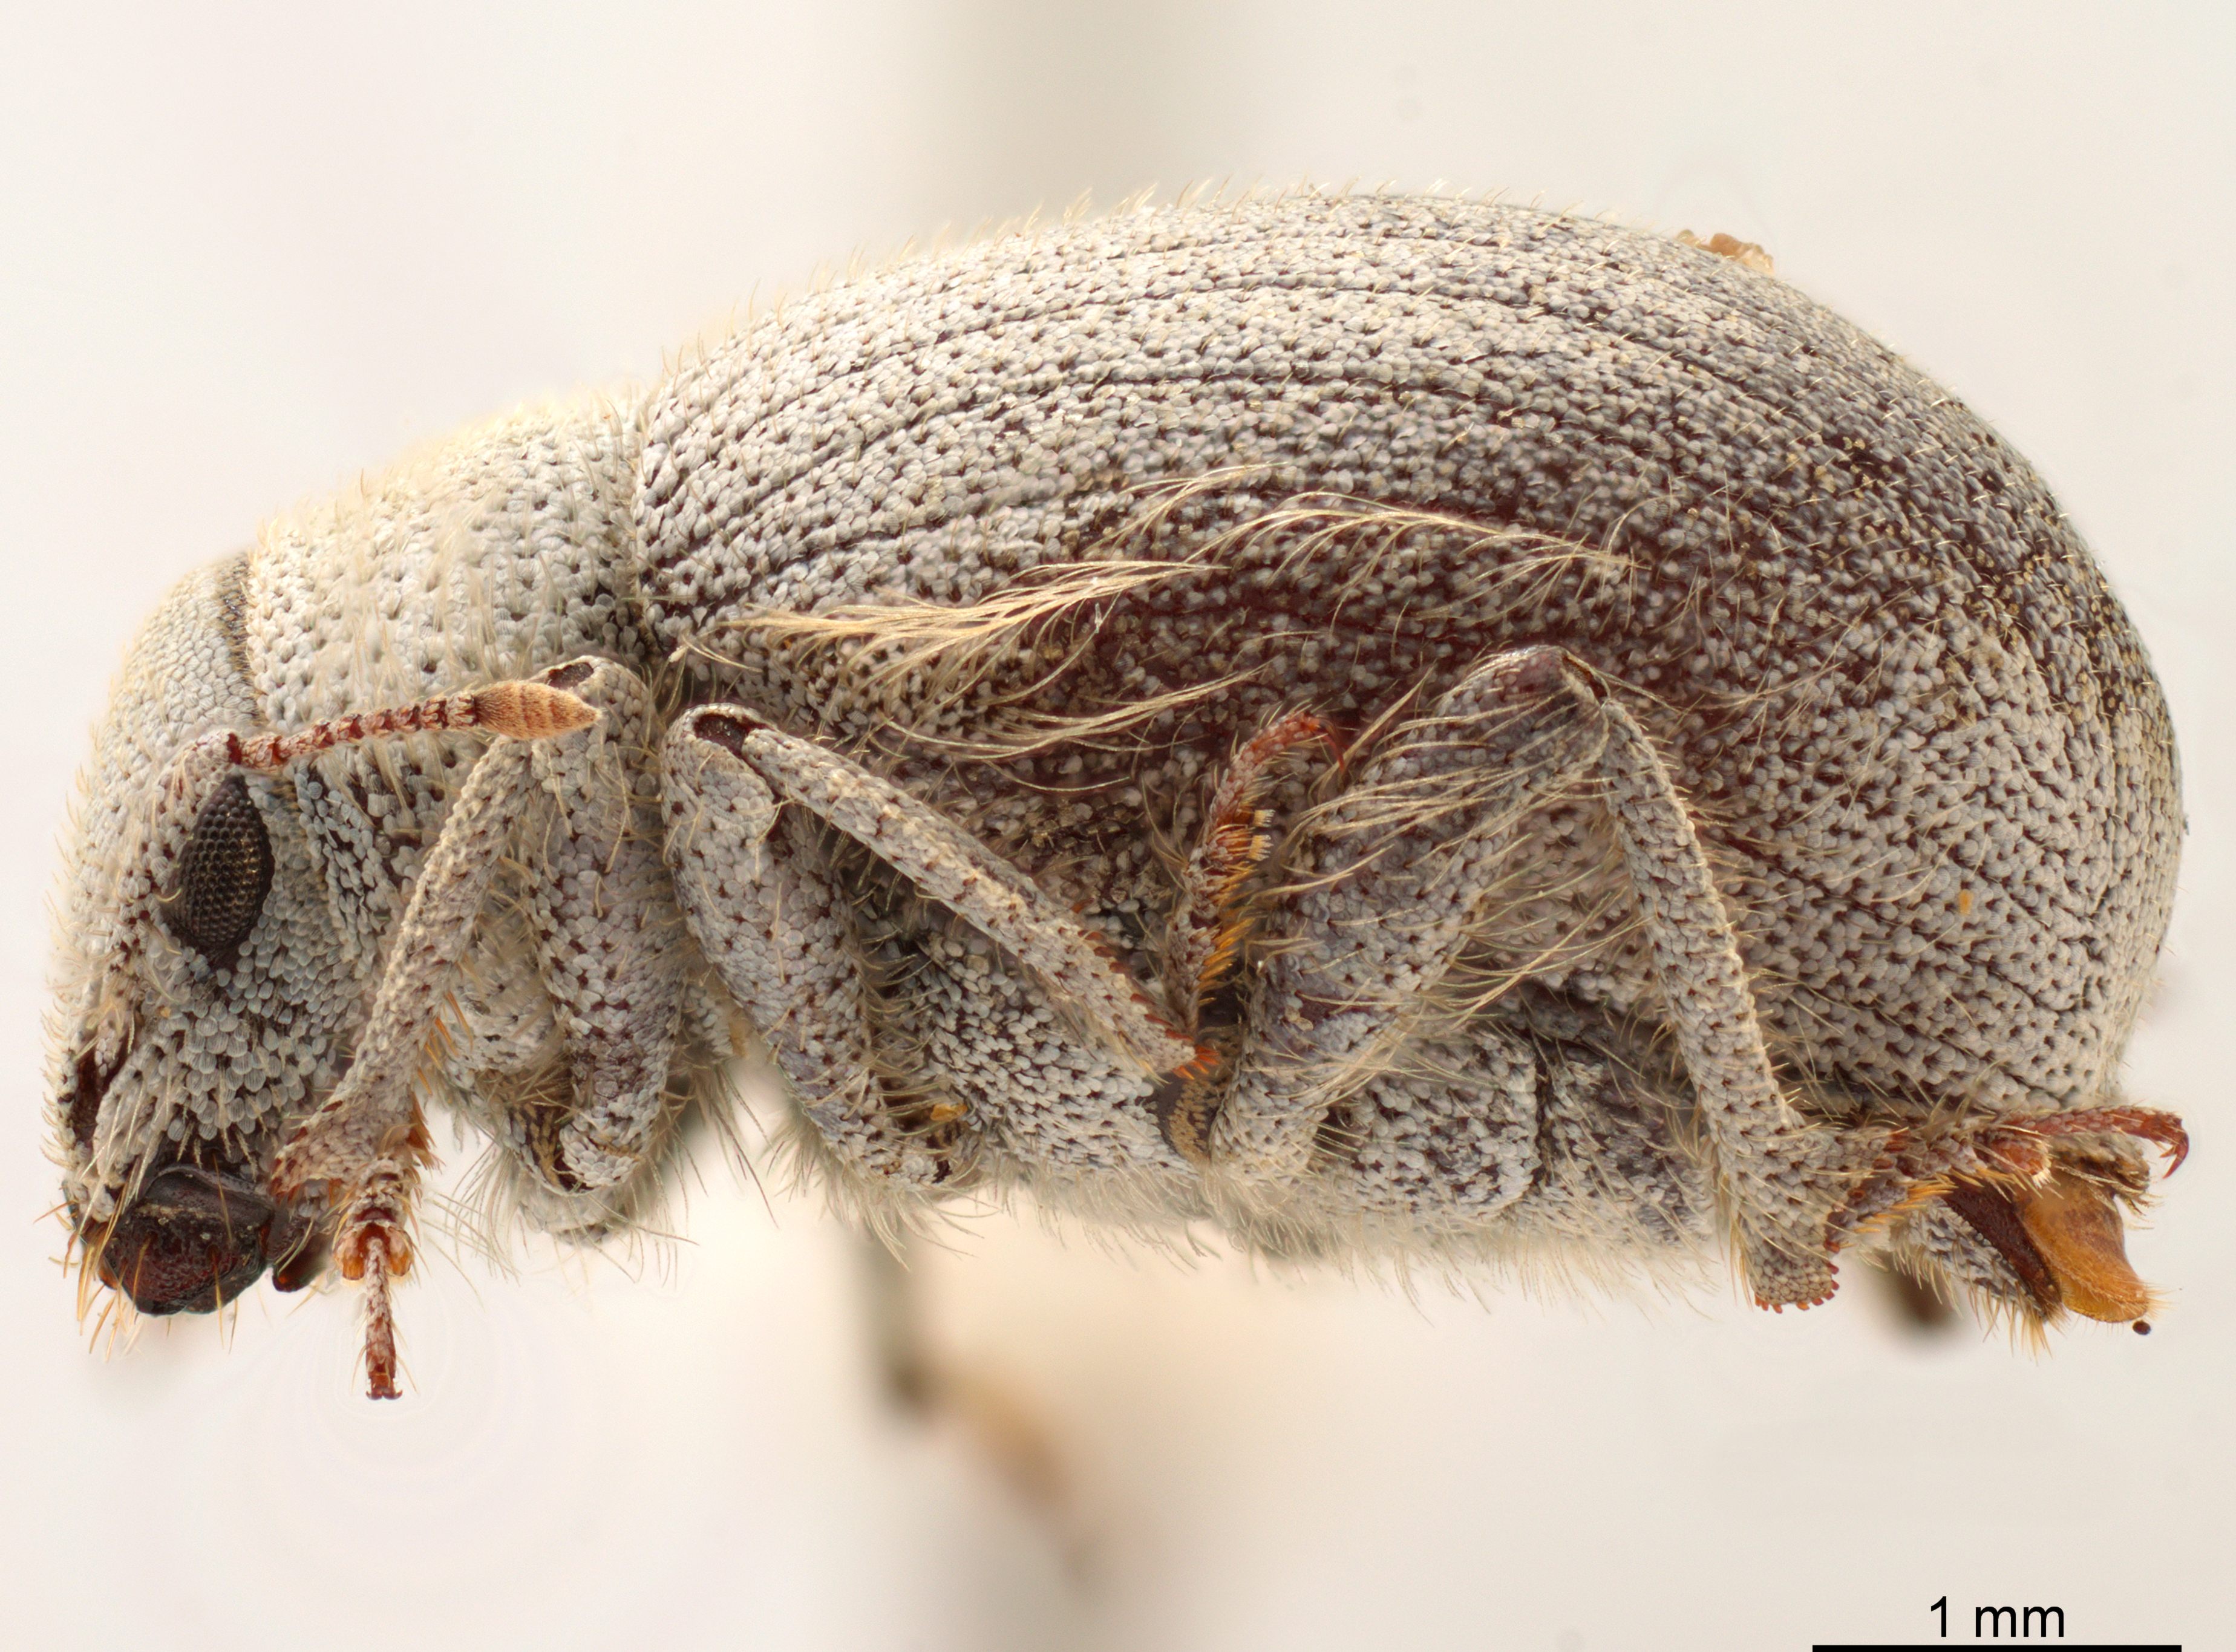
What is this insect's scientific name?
Eucilinus aridus
